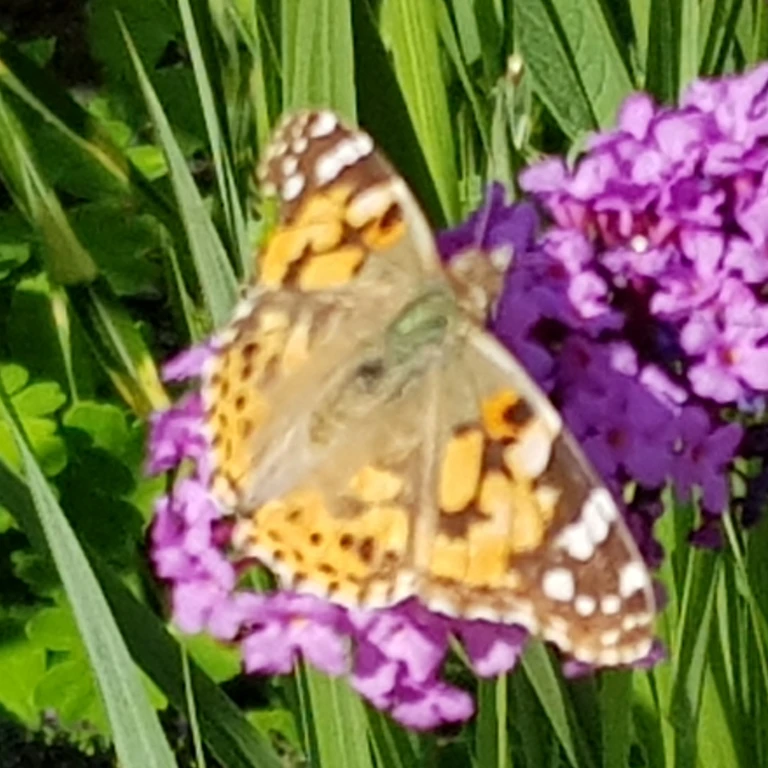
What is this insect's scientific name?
Vanessa cardui
